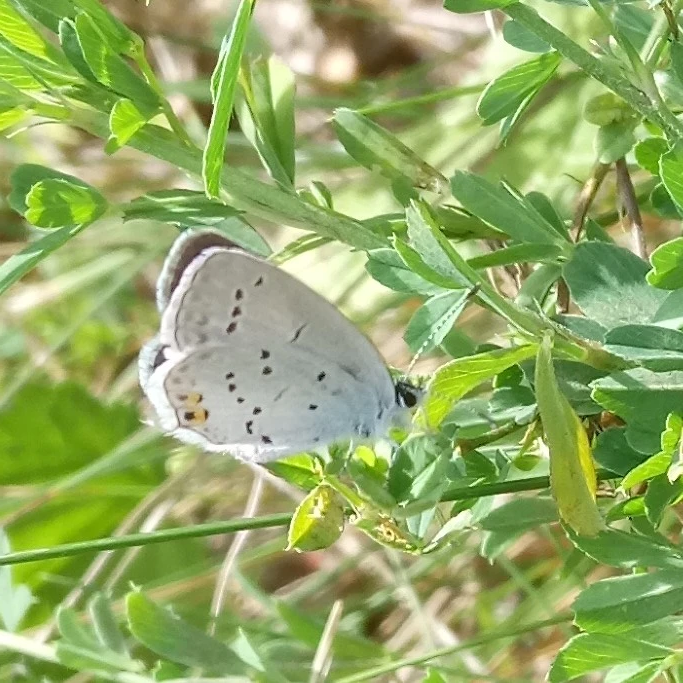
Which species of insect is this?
Cupido argiades (also Elkalyce argiades)
